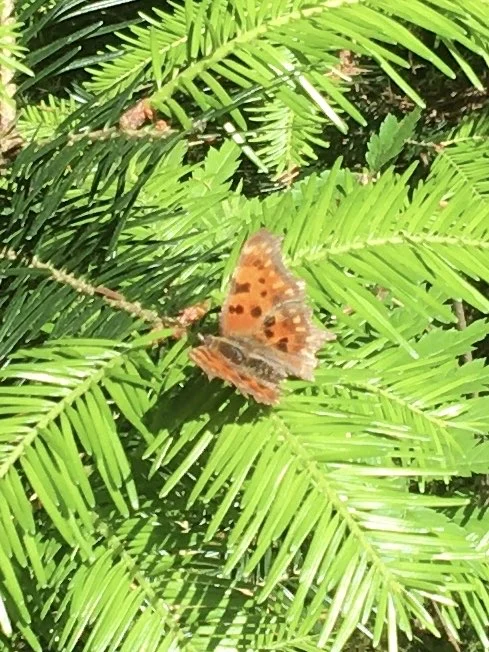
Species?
Polygonia c-album
